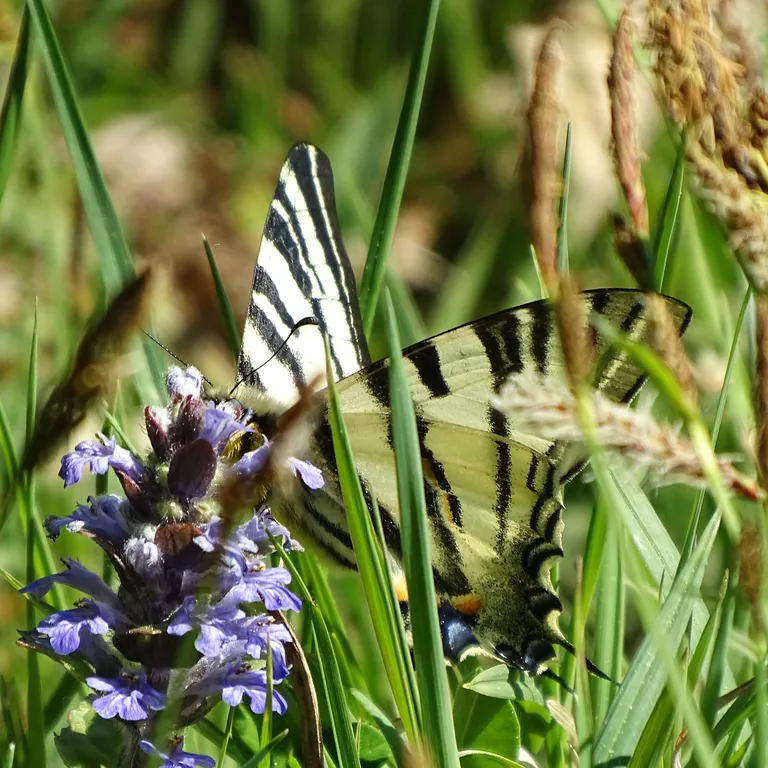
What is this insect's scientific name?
Iphiclides podalirius
